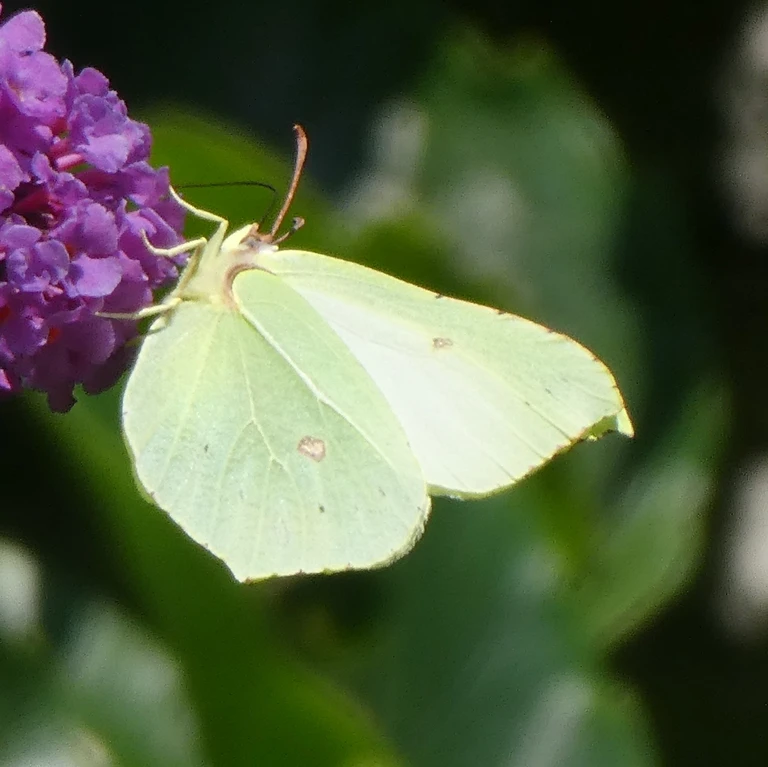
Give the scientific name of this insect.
Gonepteryx rhamni
